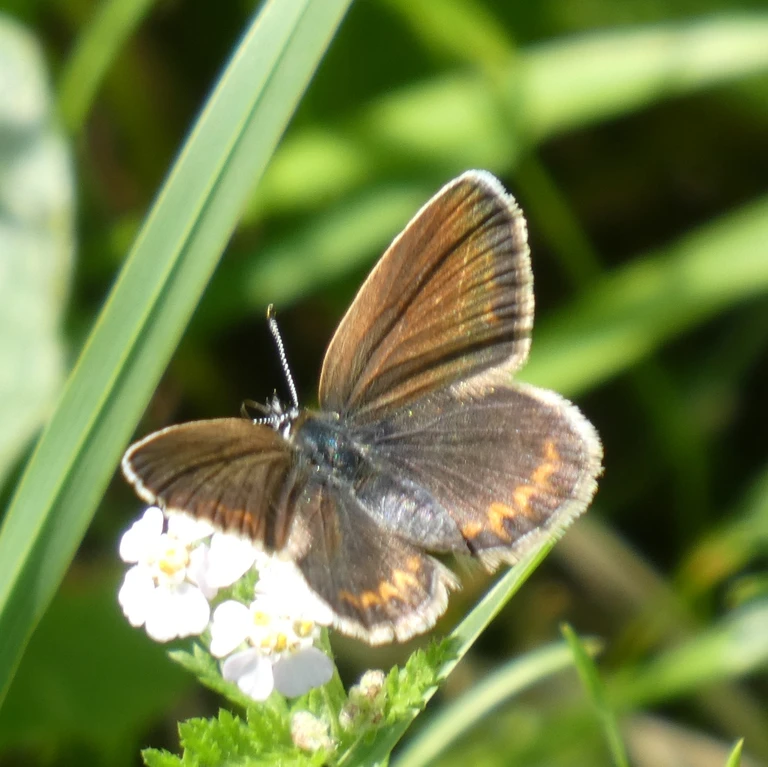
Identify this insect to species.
Polyommatus icarus
